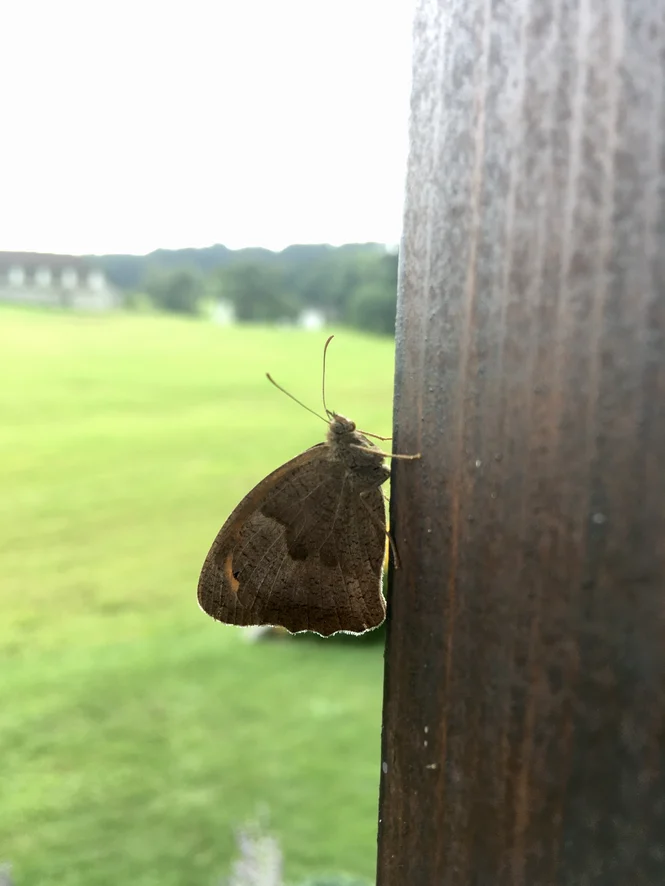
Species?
Maniola jurtina
